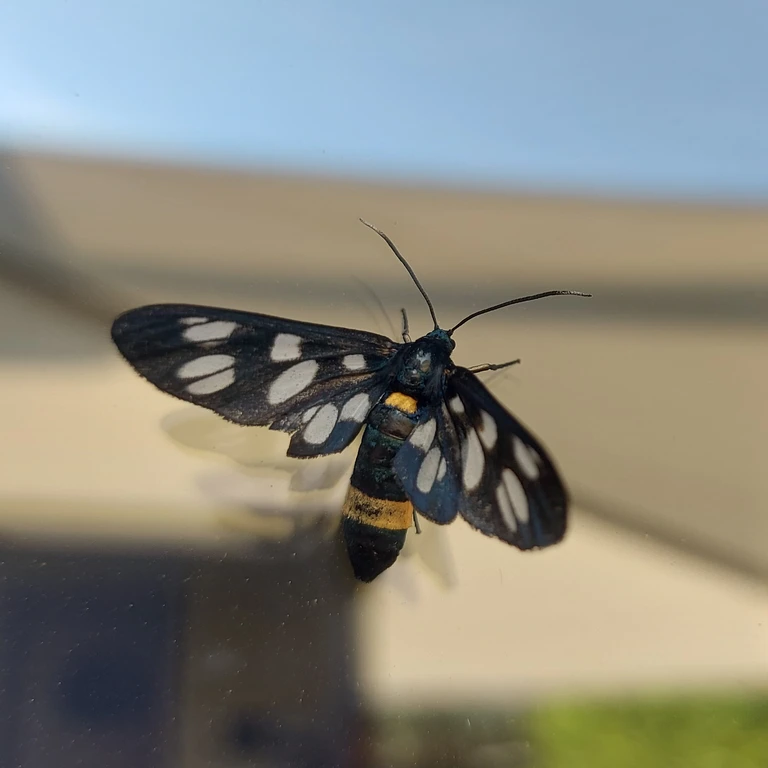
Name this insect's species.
Amata phegea
